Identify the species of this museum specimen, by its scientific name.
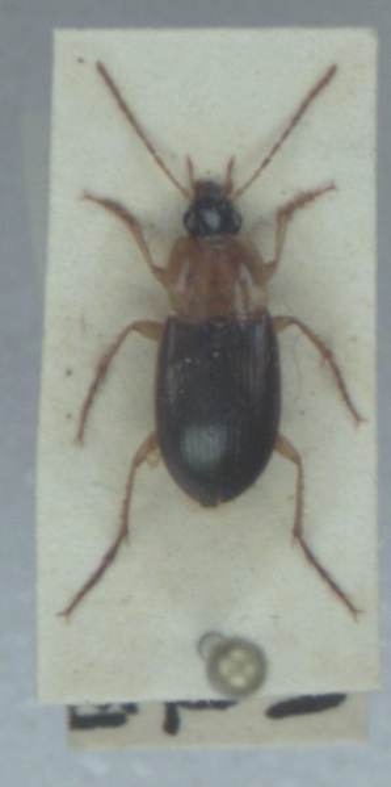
Calathus cinctus
